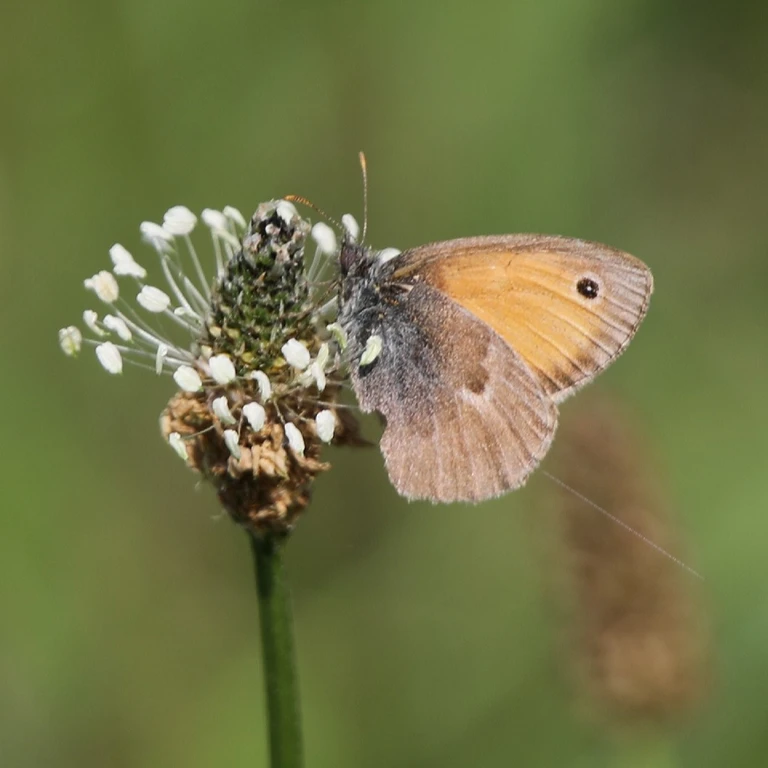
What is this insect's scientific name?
Coenonympha pamphilus
